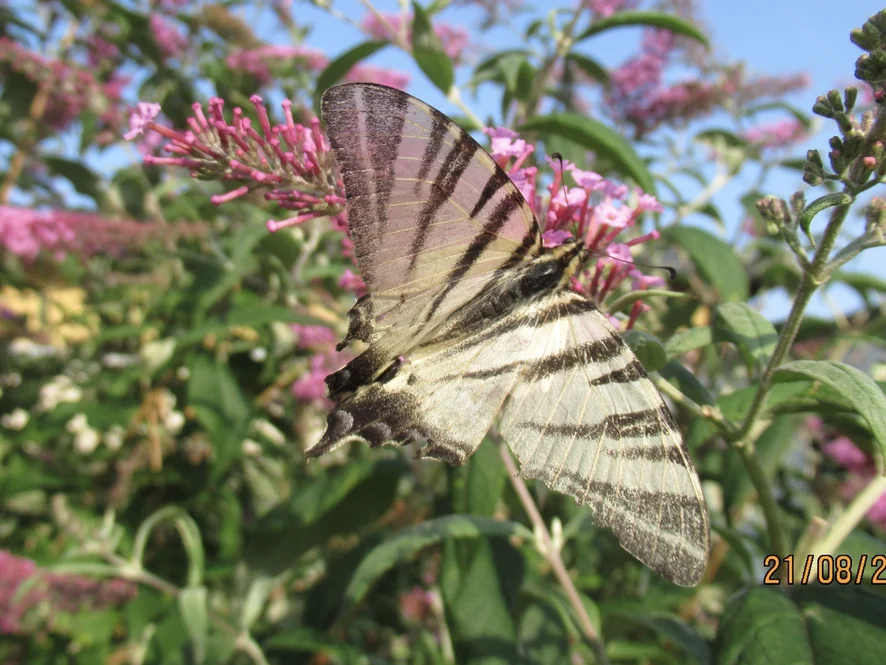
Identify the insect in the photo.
Iphiclides podalirius
